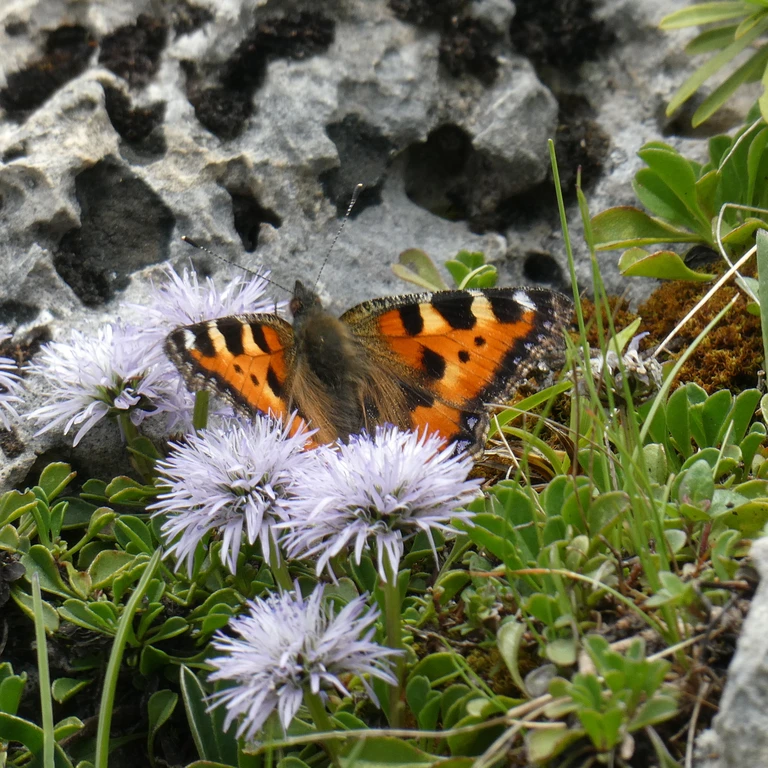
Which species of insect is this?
Aglais urticae
